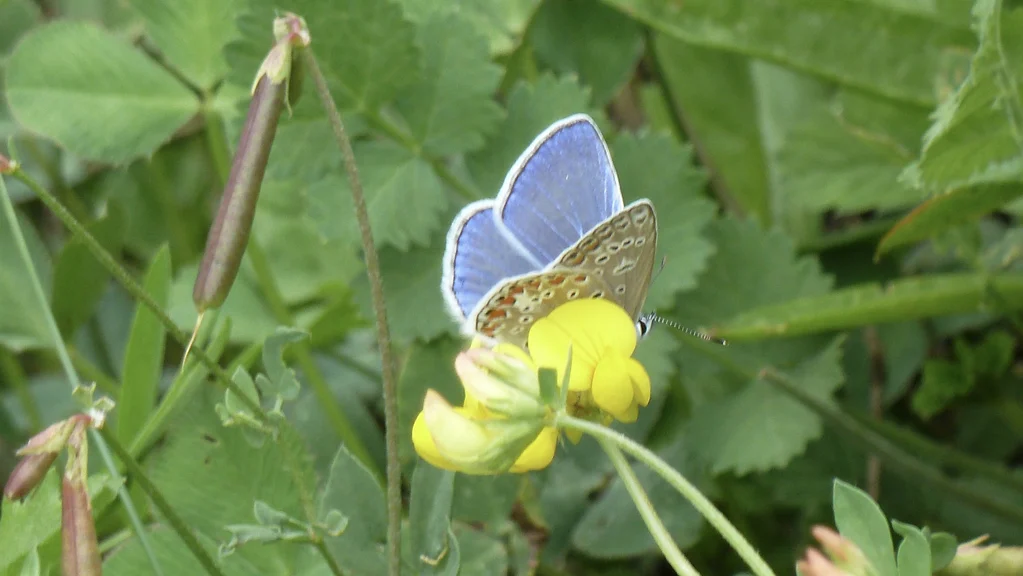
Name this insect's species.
Polyommatus icarus
